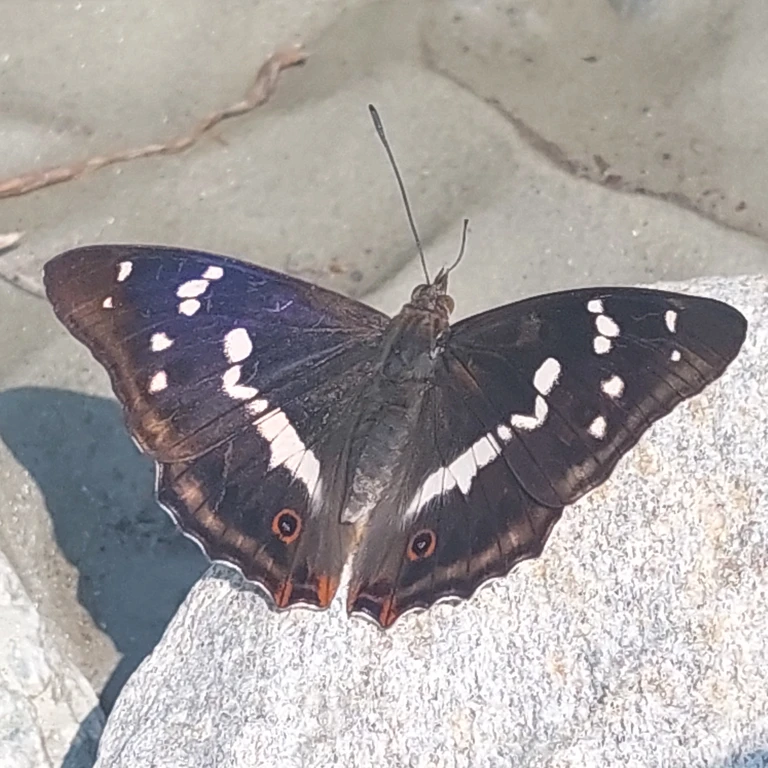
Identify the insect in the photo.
Apatura iris
